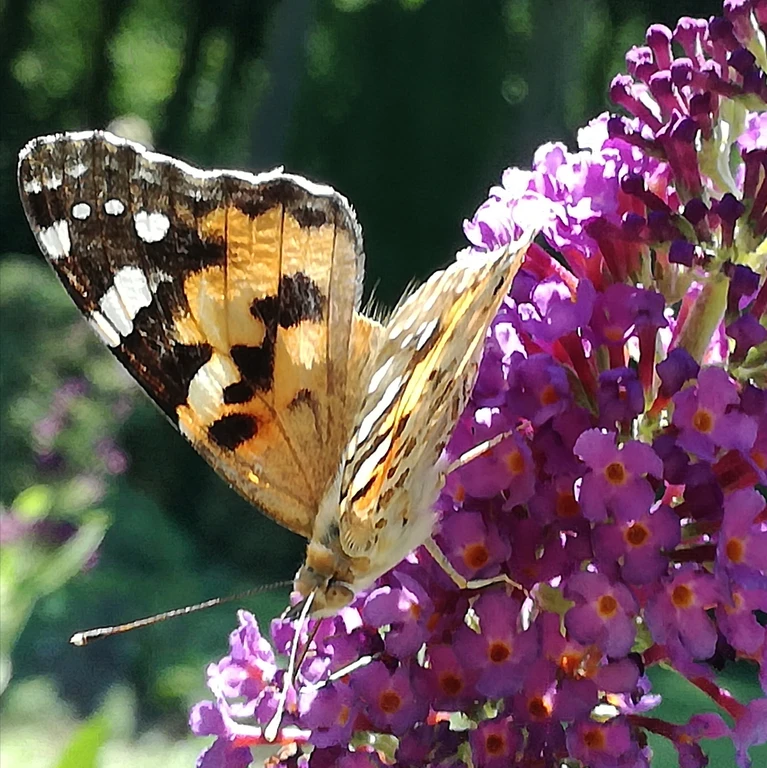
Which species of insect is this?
Vanessa cardui
